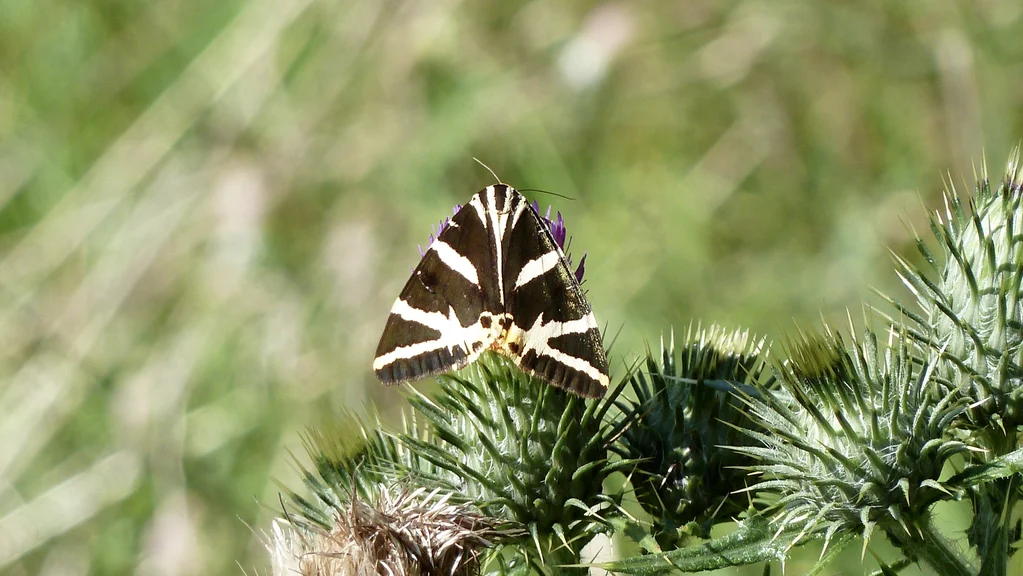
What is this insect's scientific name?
Euplagia quadripunctaria
